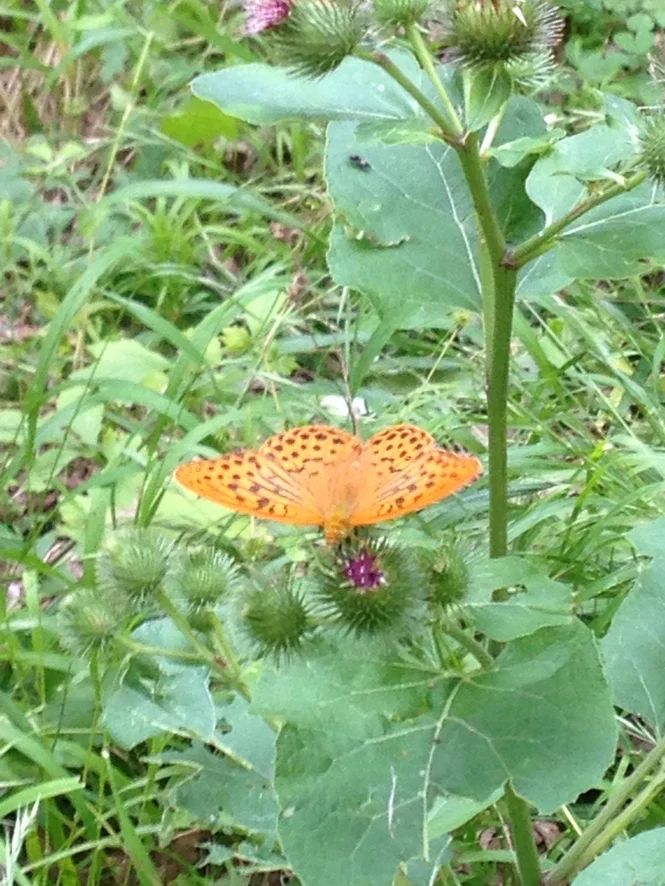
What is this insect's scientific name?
Argynnis paphia
